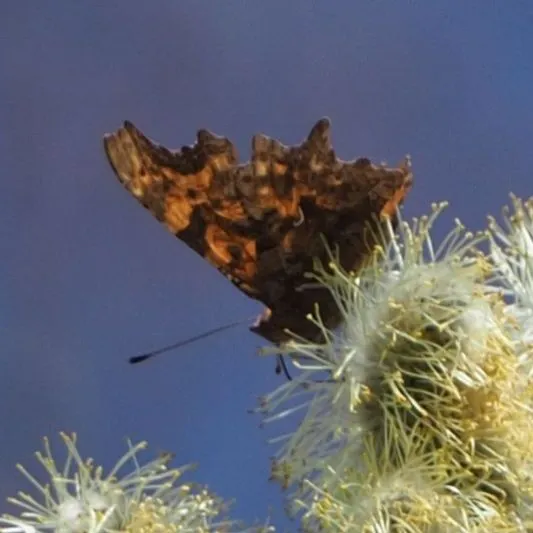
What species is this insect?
Polygonia c-album
